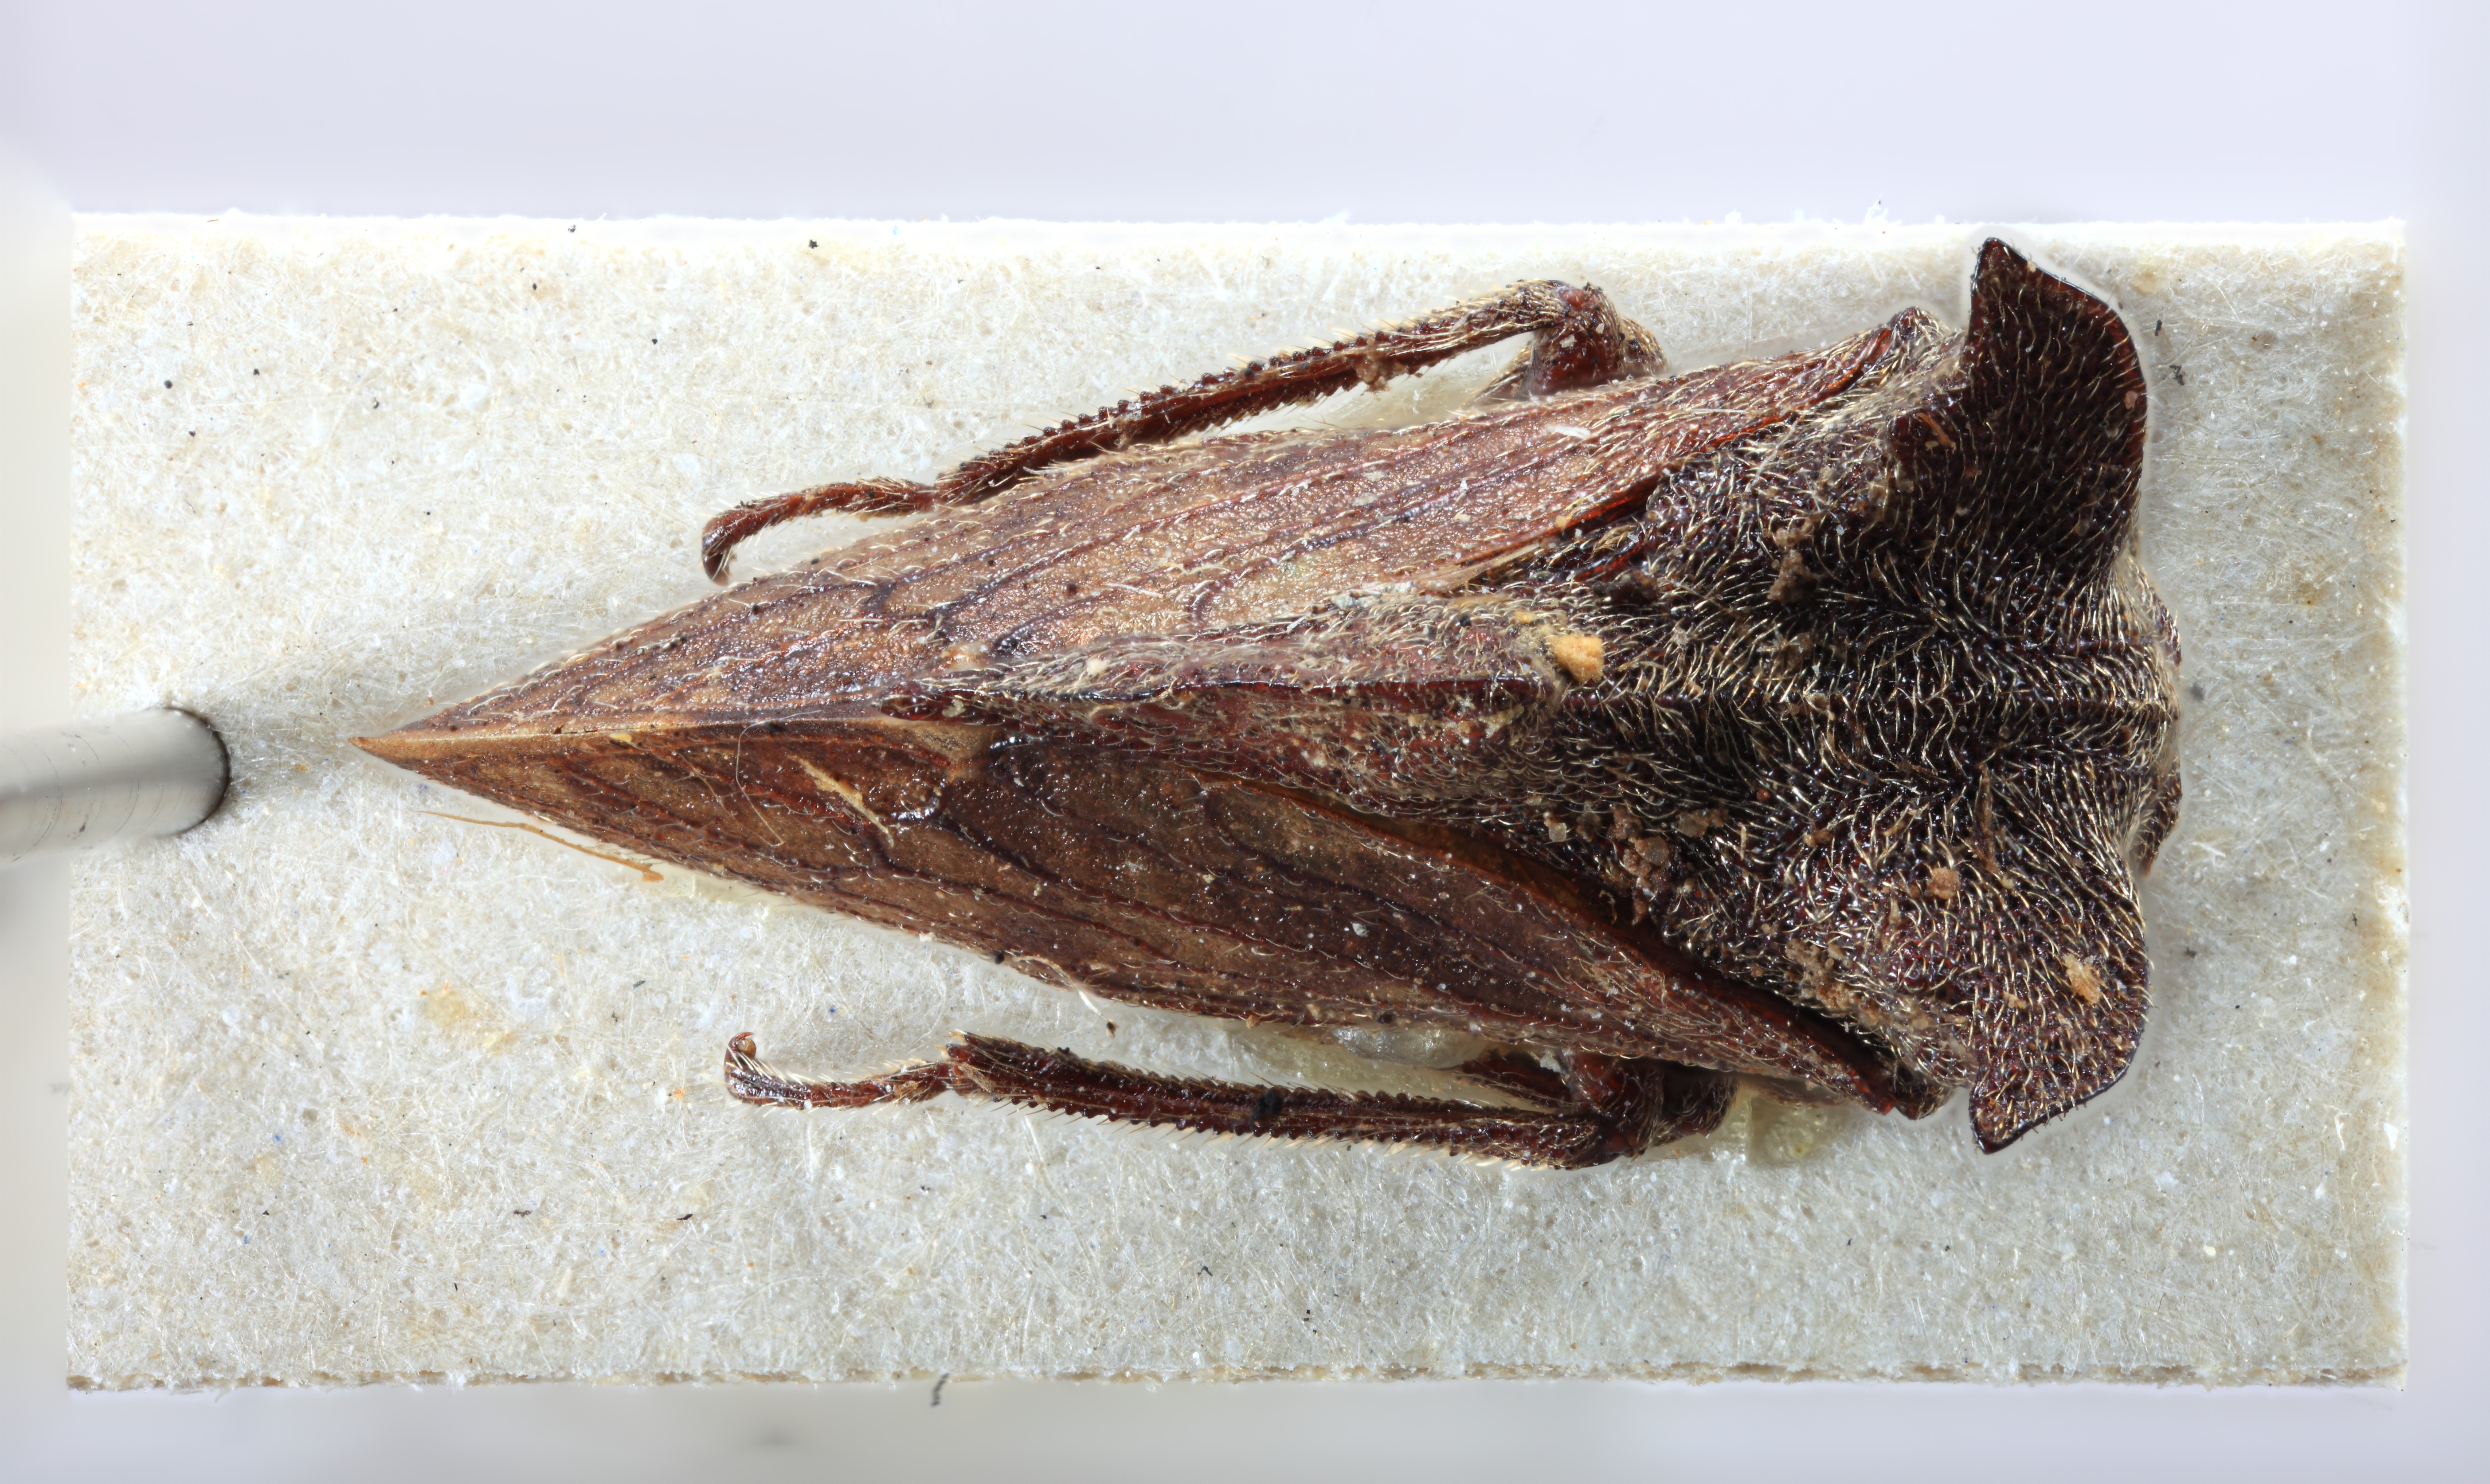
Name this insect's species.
Pantaleon brunneus
